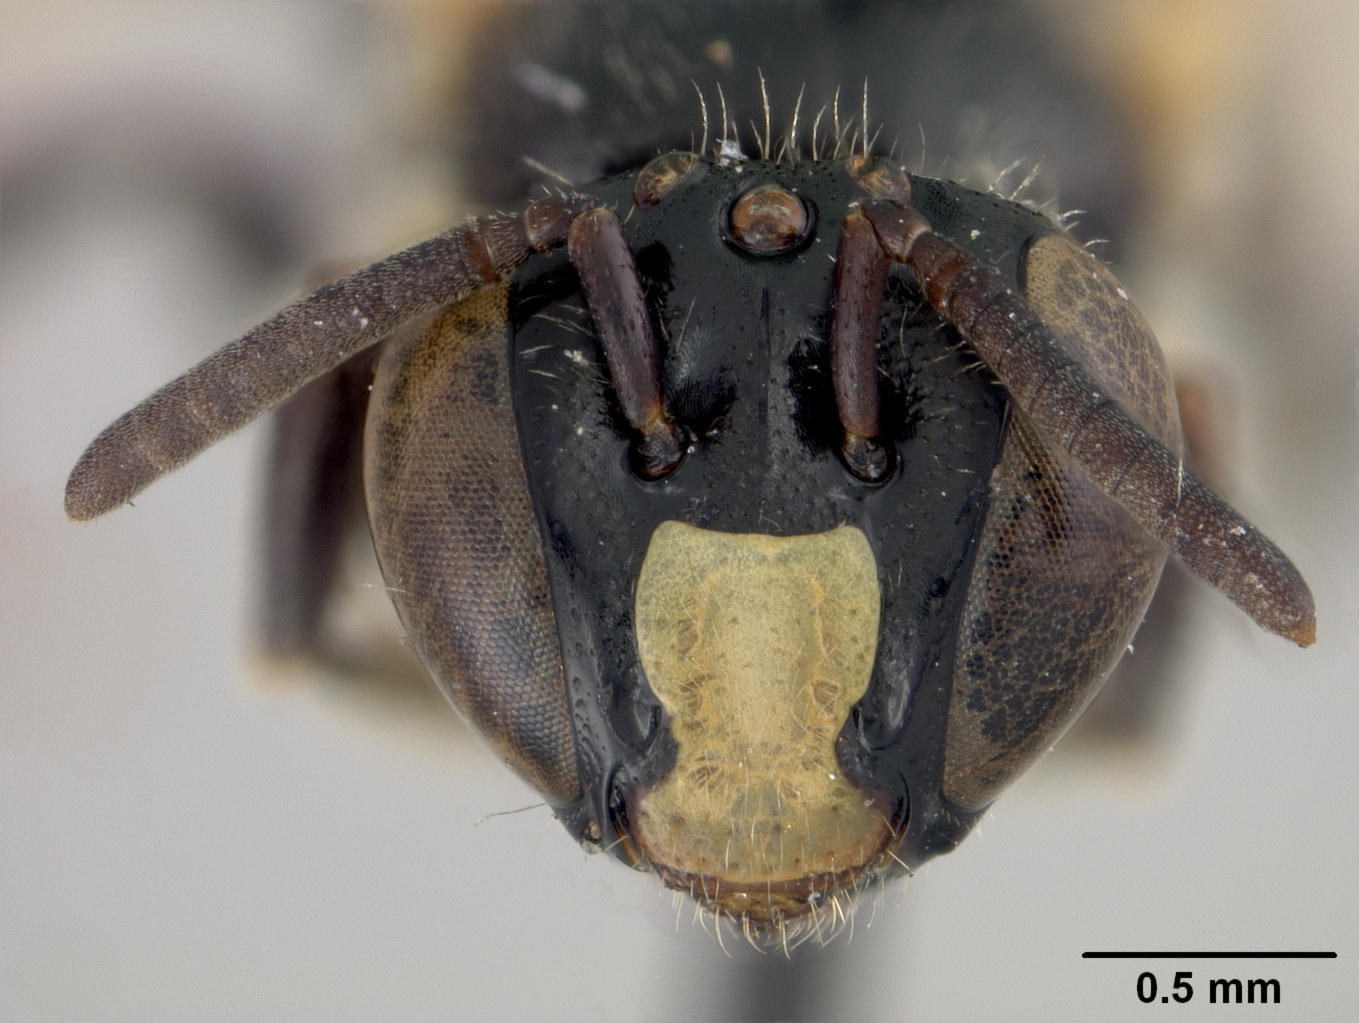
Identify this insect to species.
Allodape sauteriella
